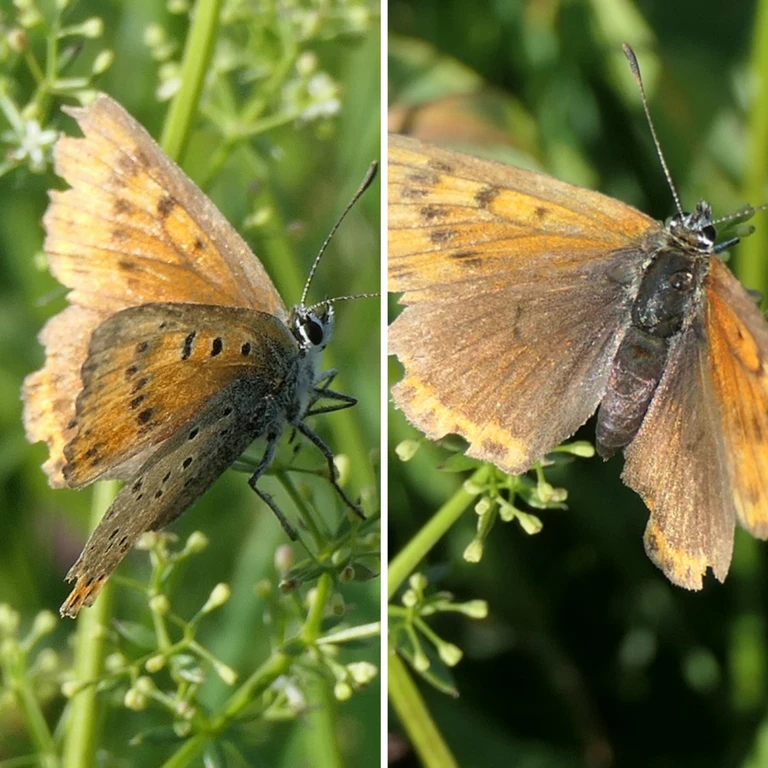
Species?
Lycaena hippothoe (also Palaeochrysophanus hippothoe)
